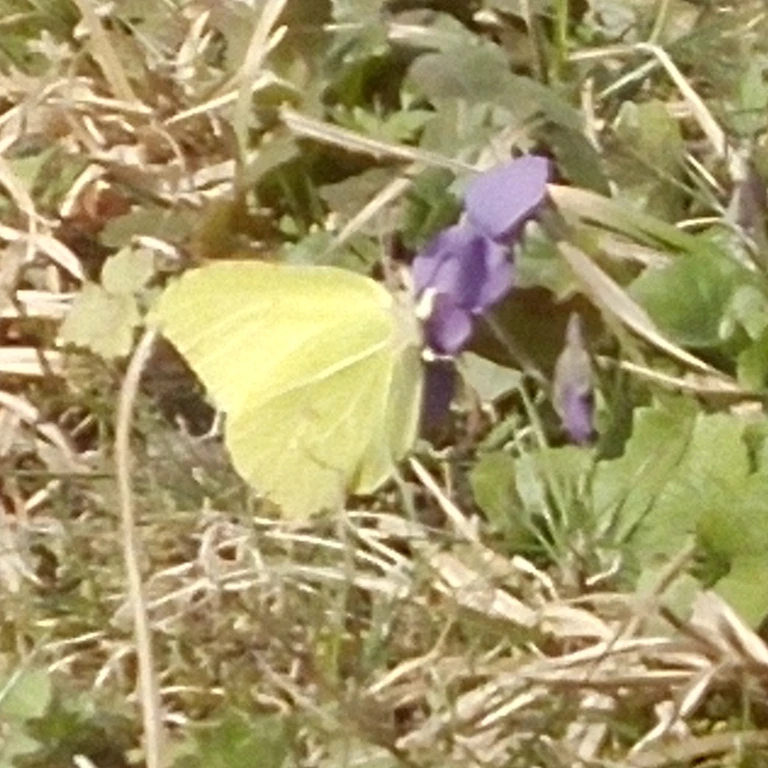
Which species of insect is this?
Gonepteryx rhamni
